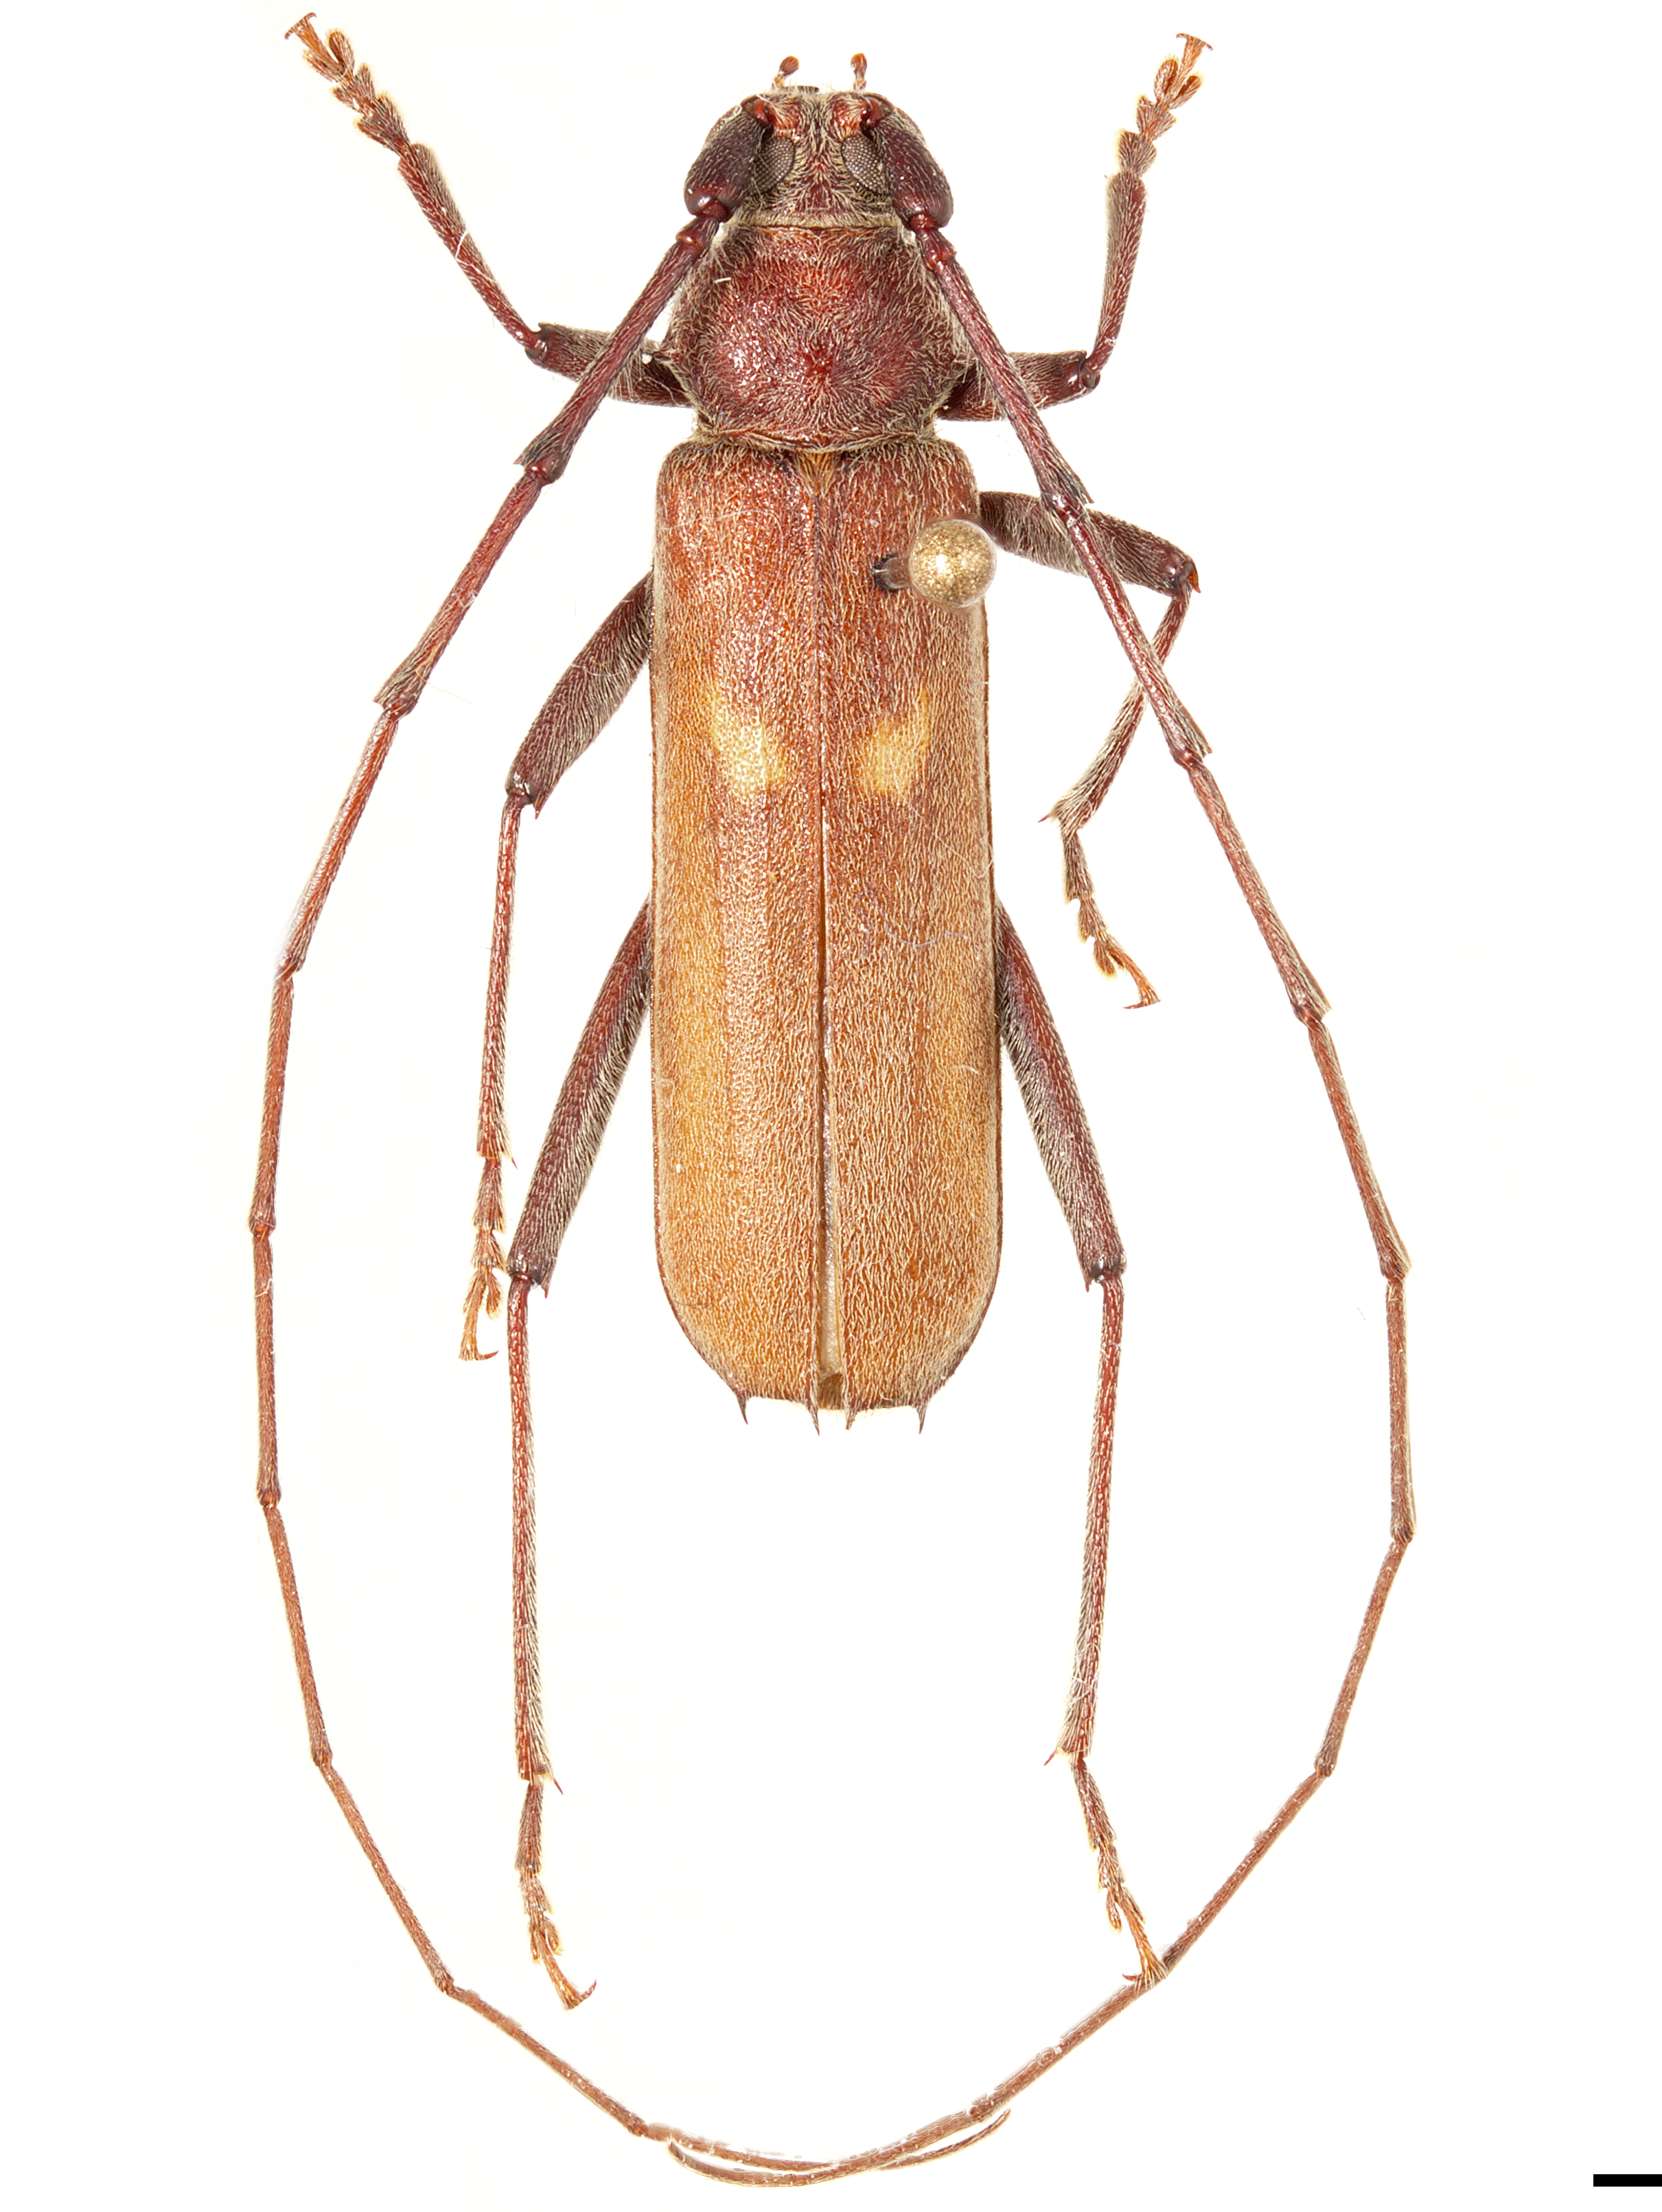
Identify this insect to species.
Knulliana cincta
